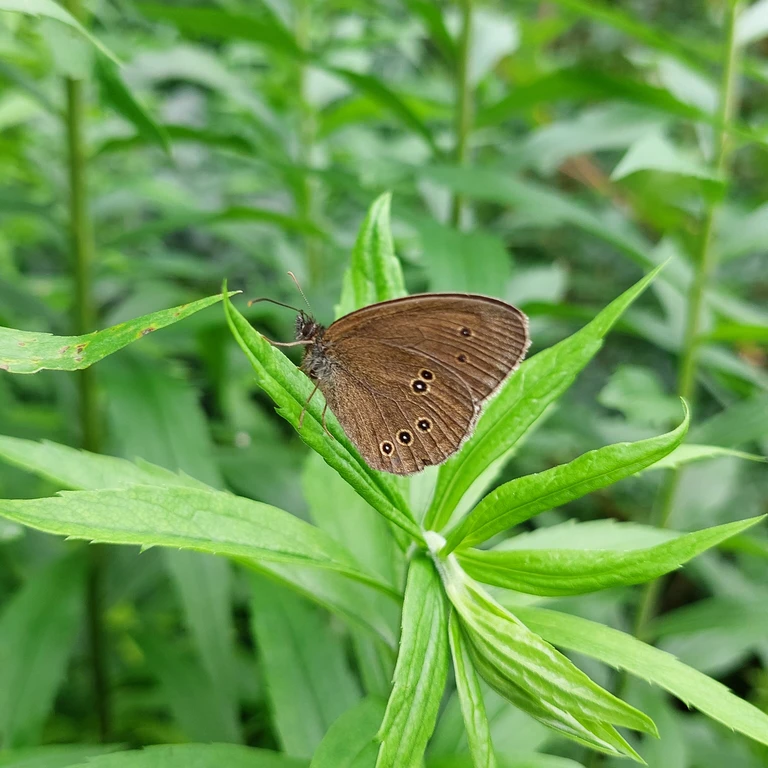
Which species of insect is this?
Aphantopus hyperantus
